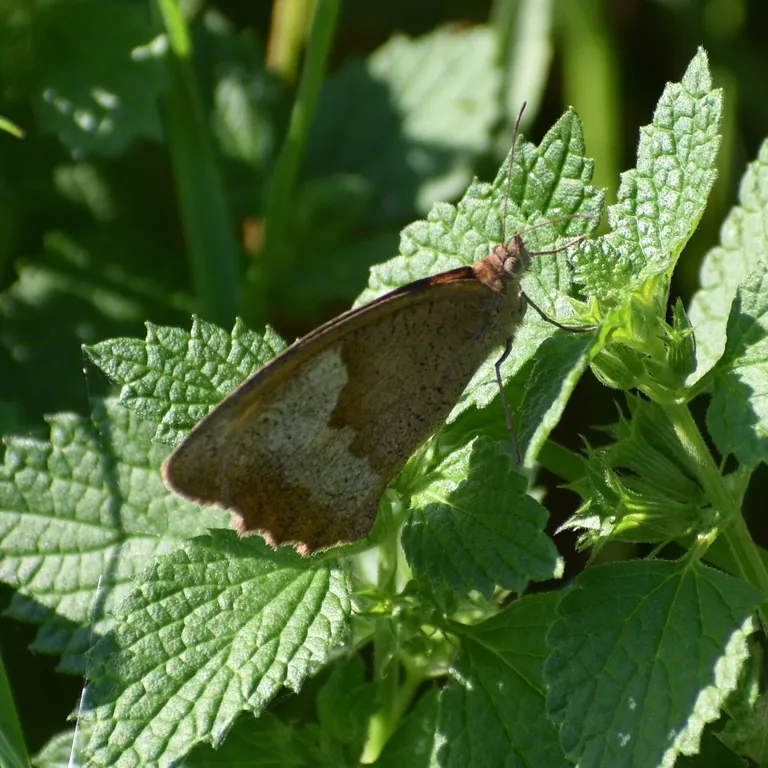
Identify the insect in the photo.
Maniola jurtina
